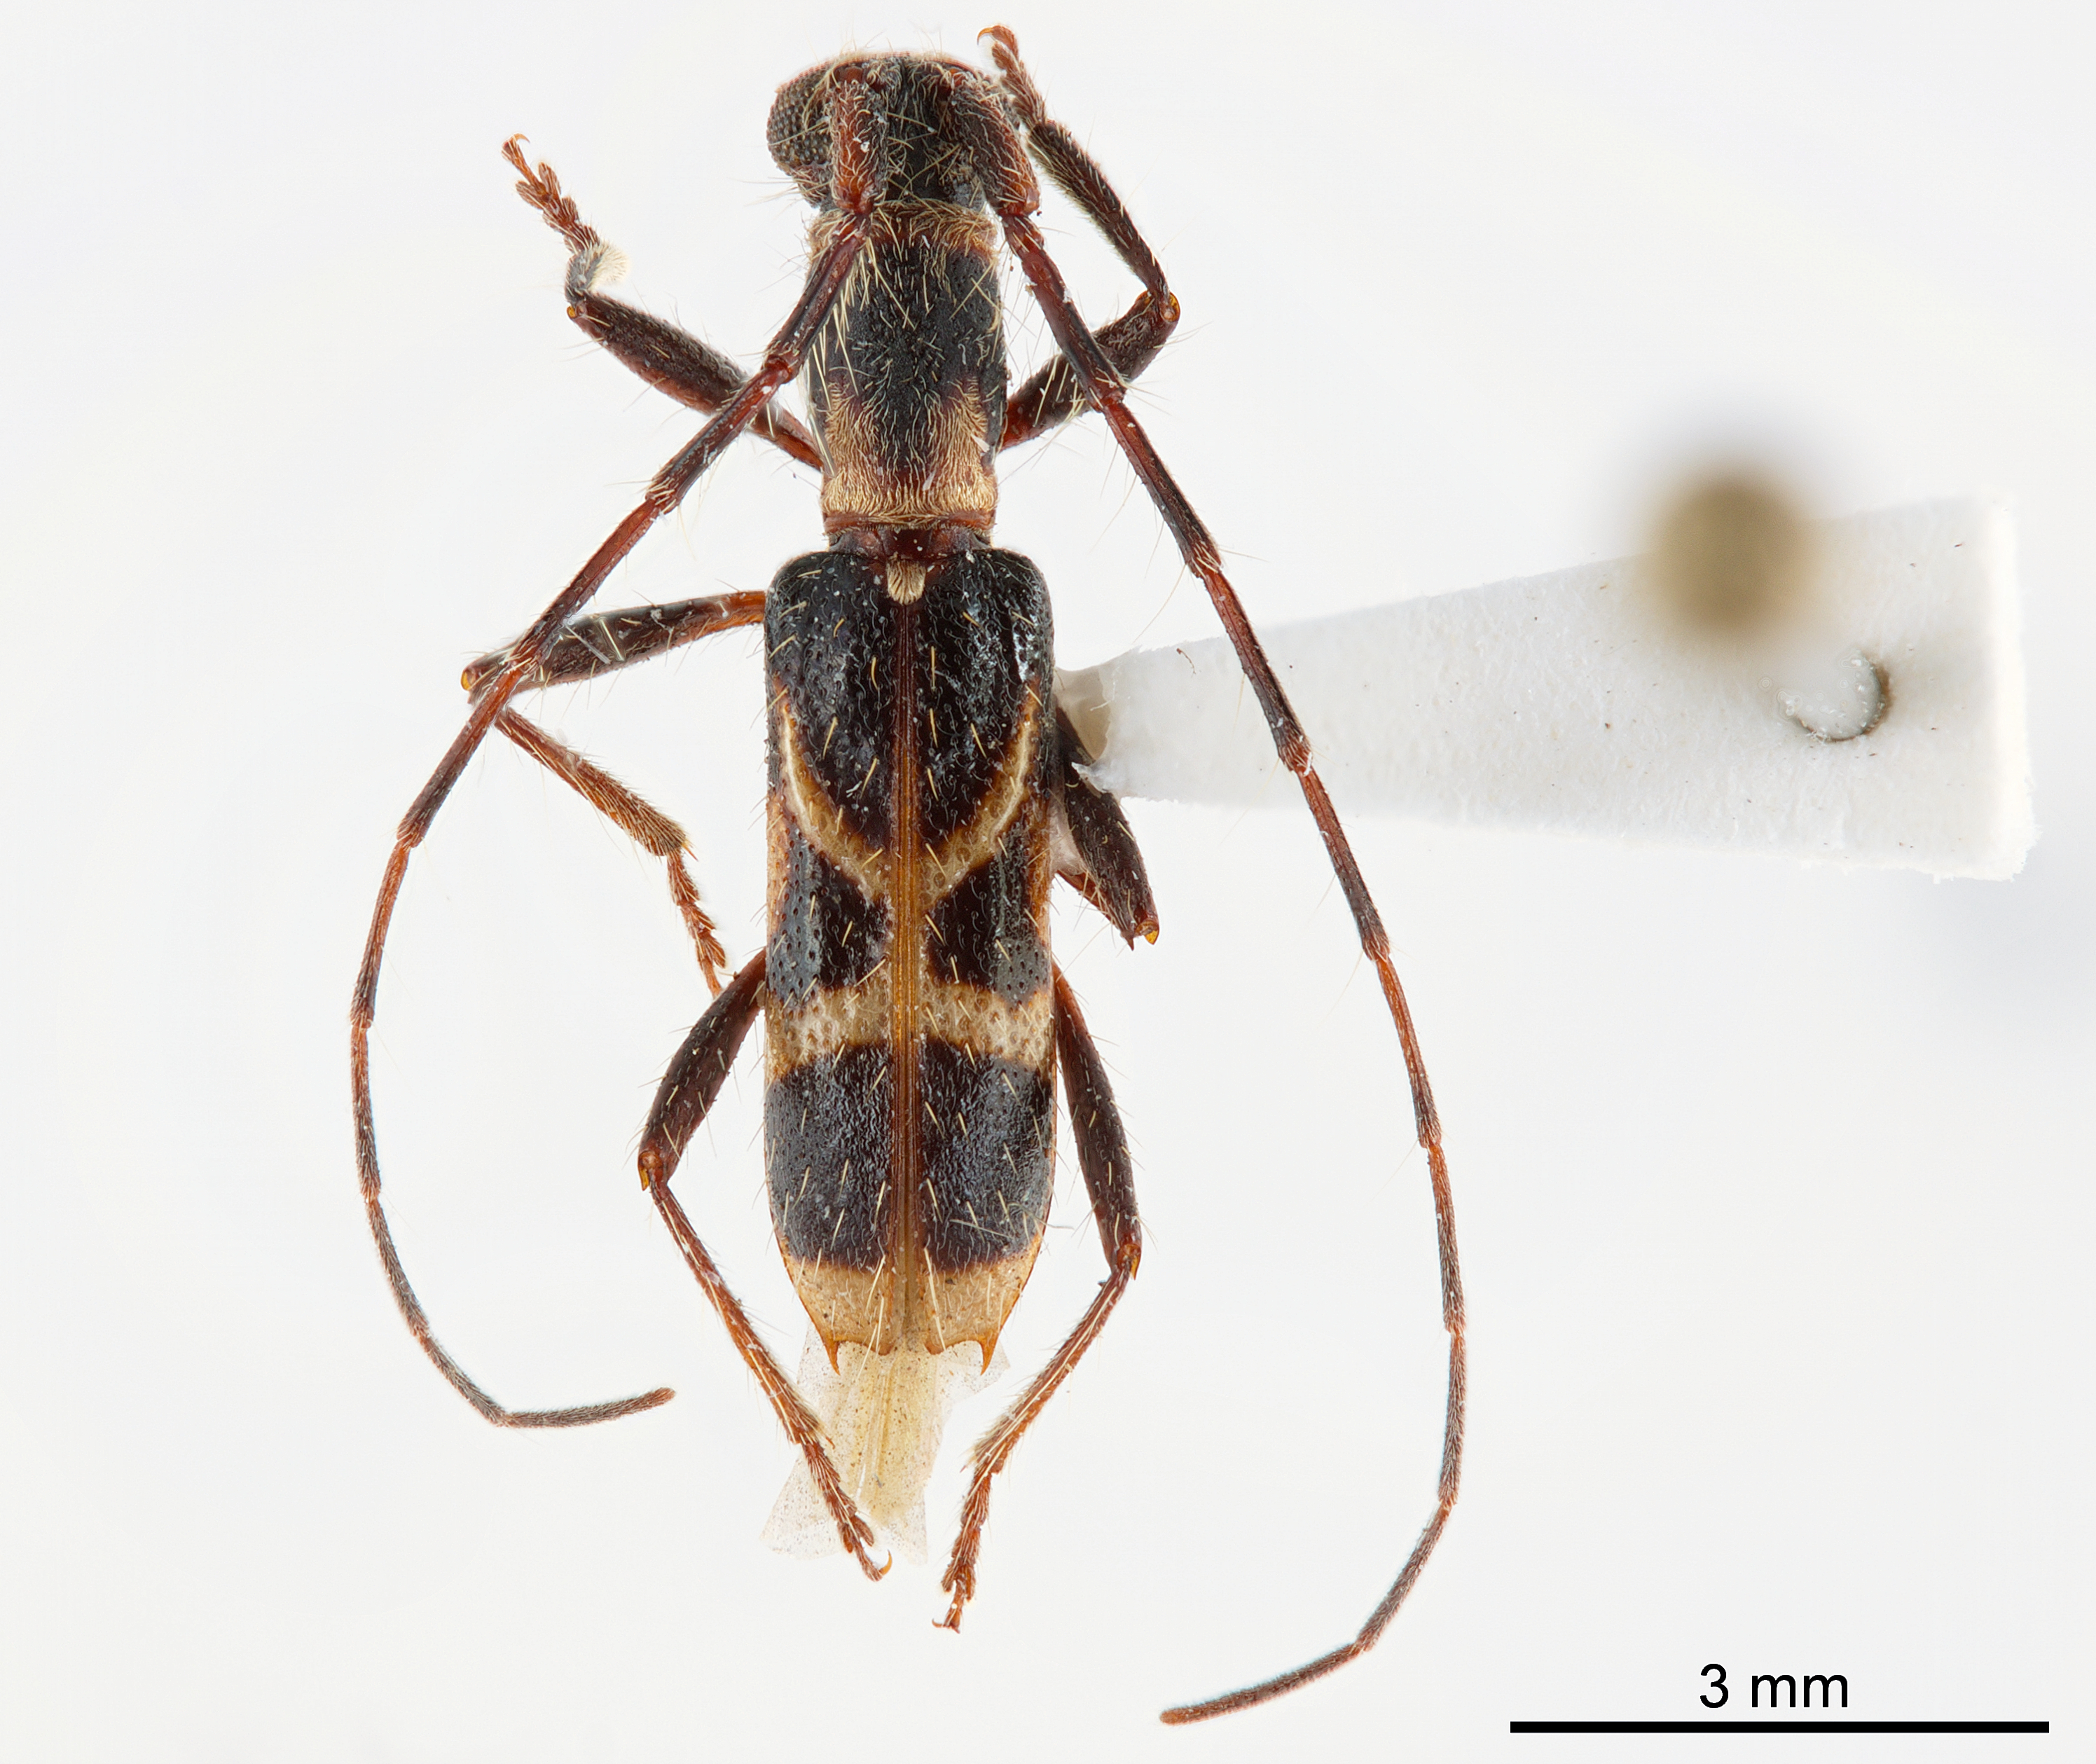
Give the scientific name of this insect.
Ctenoplon x-littera
